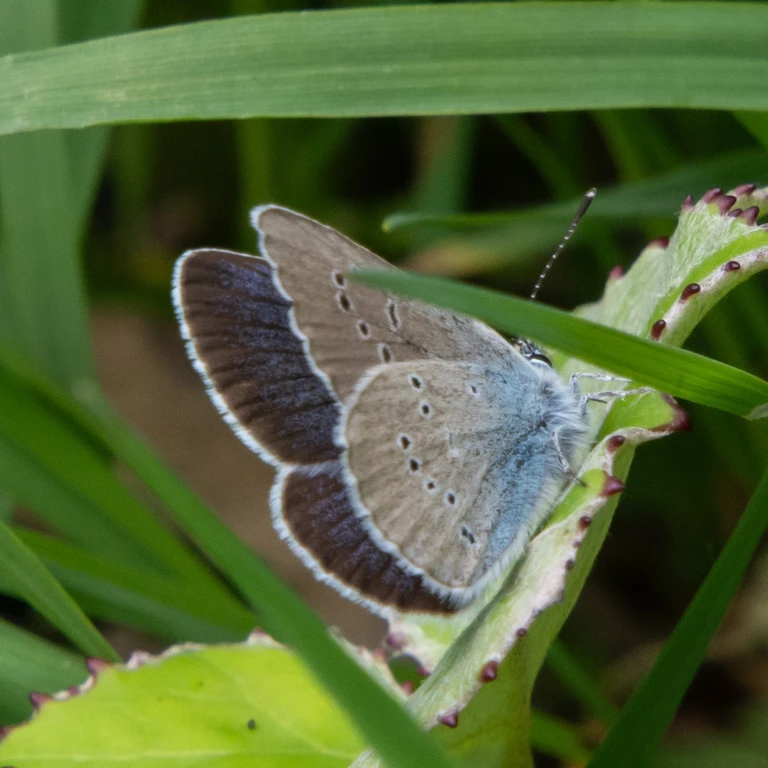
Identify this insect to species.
Cyaniris semiargus
